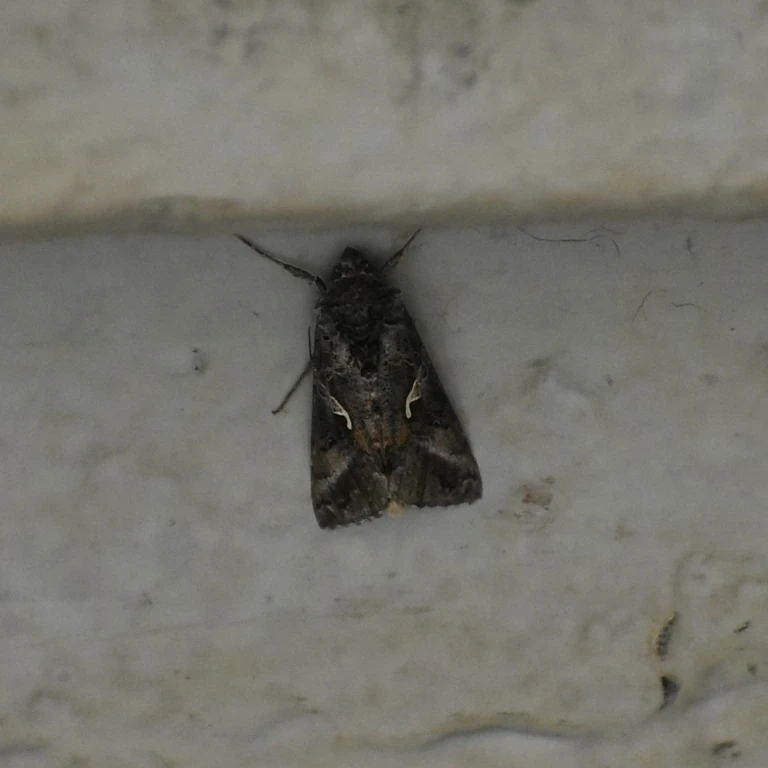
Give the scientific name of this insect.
Autographa gamma
